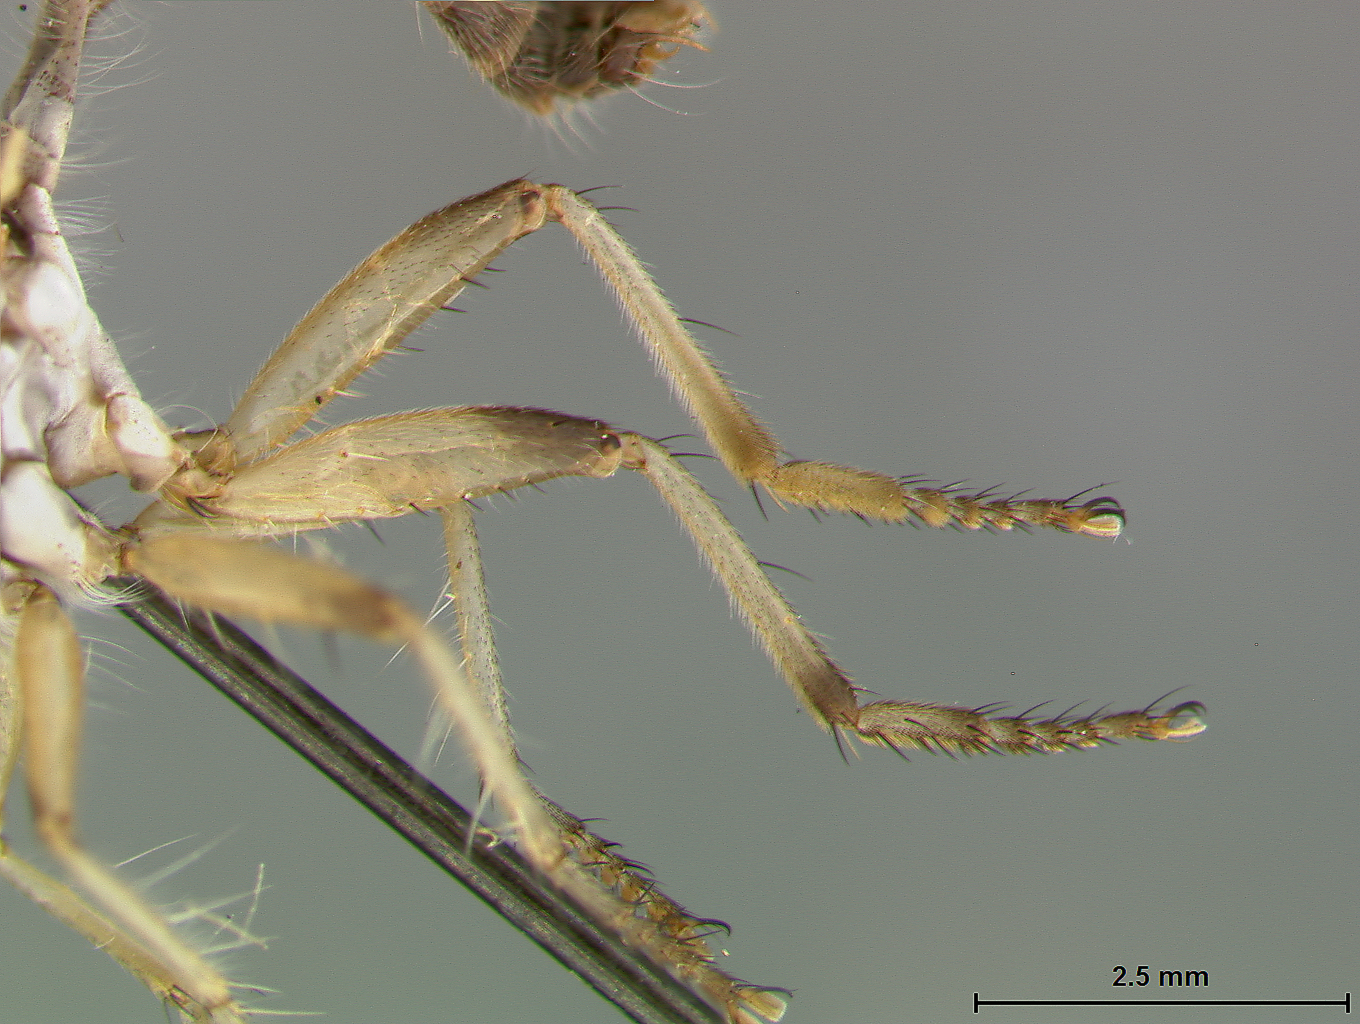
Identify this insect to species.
Ommatius gemma
